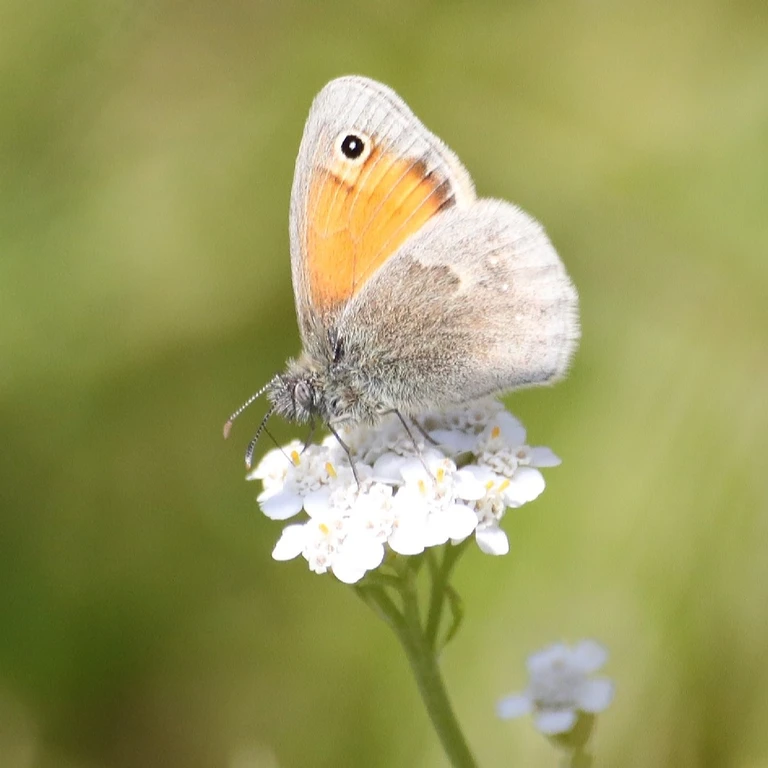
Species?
Coenonympha pamphilus
